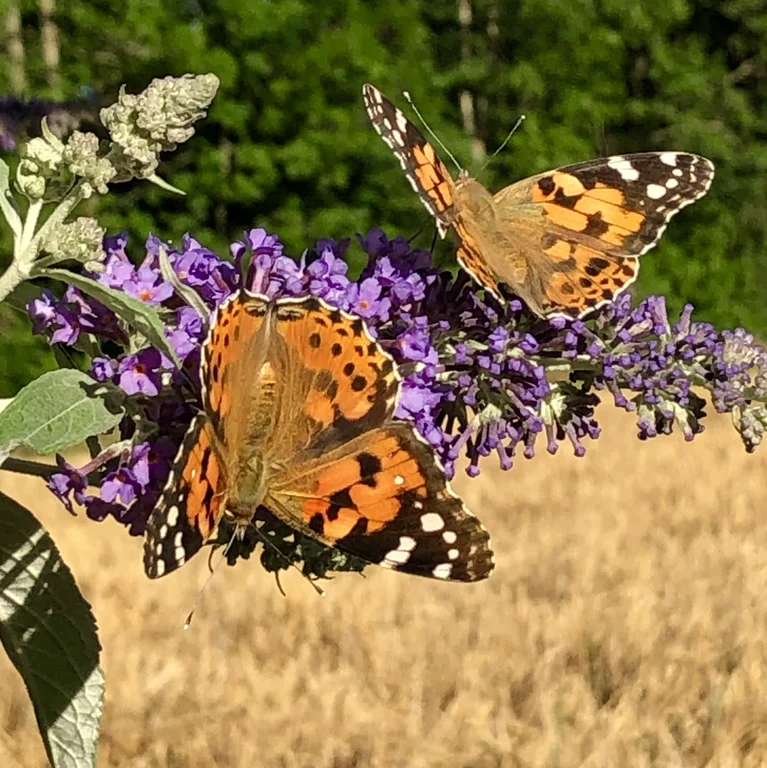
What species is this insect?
Vanessa cardui
